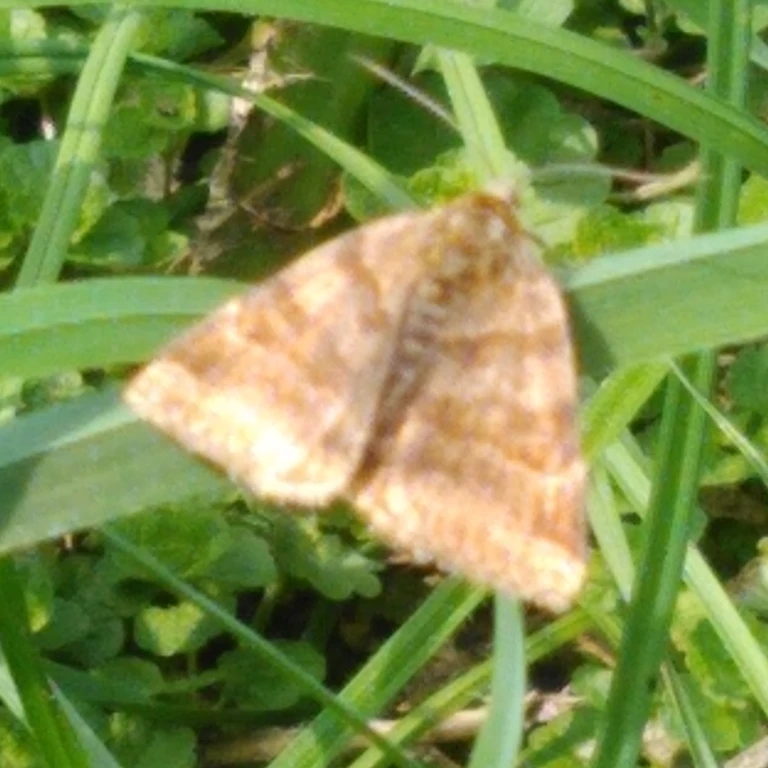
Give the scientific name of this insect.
Euclidia glyphica
